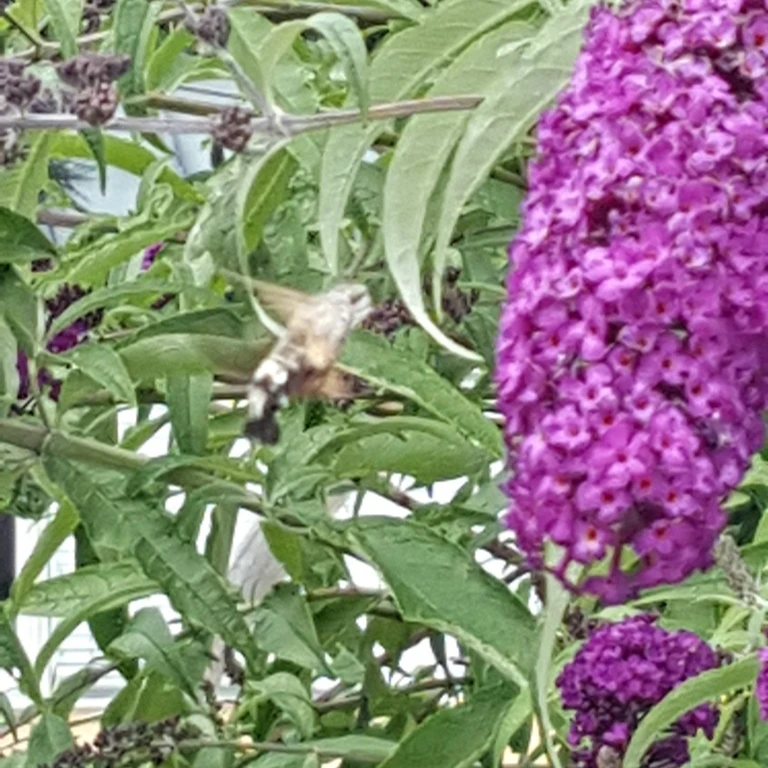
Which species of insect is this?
Macroglossum stellatarum
